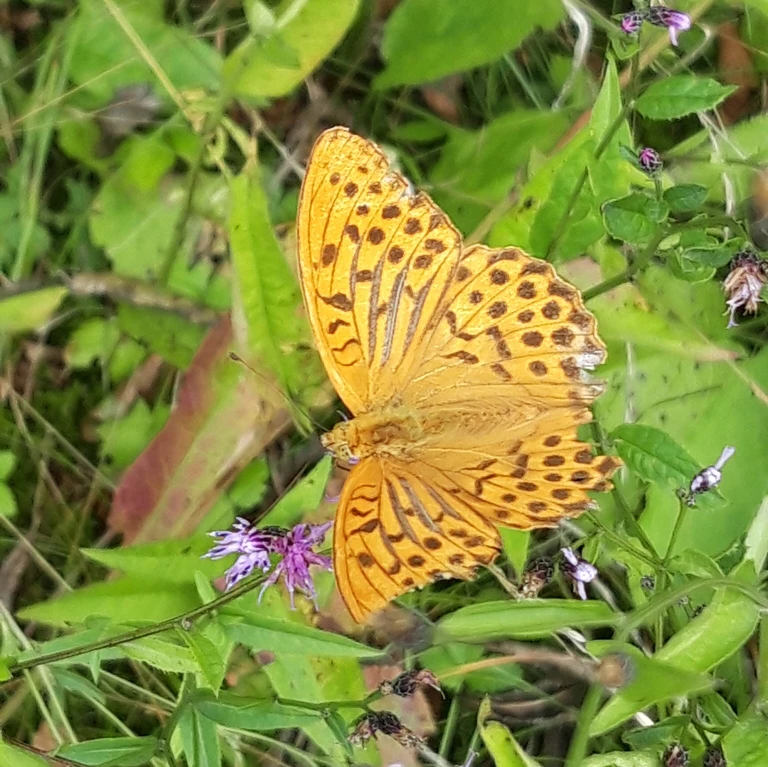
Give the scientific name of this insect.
Argynnis paphia
